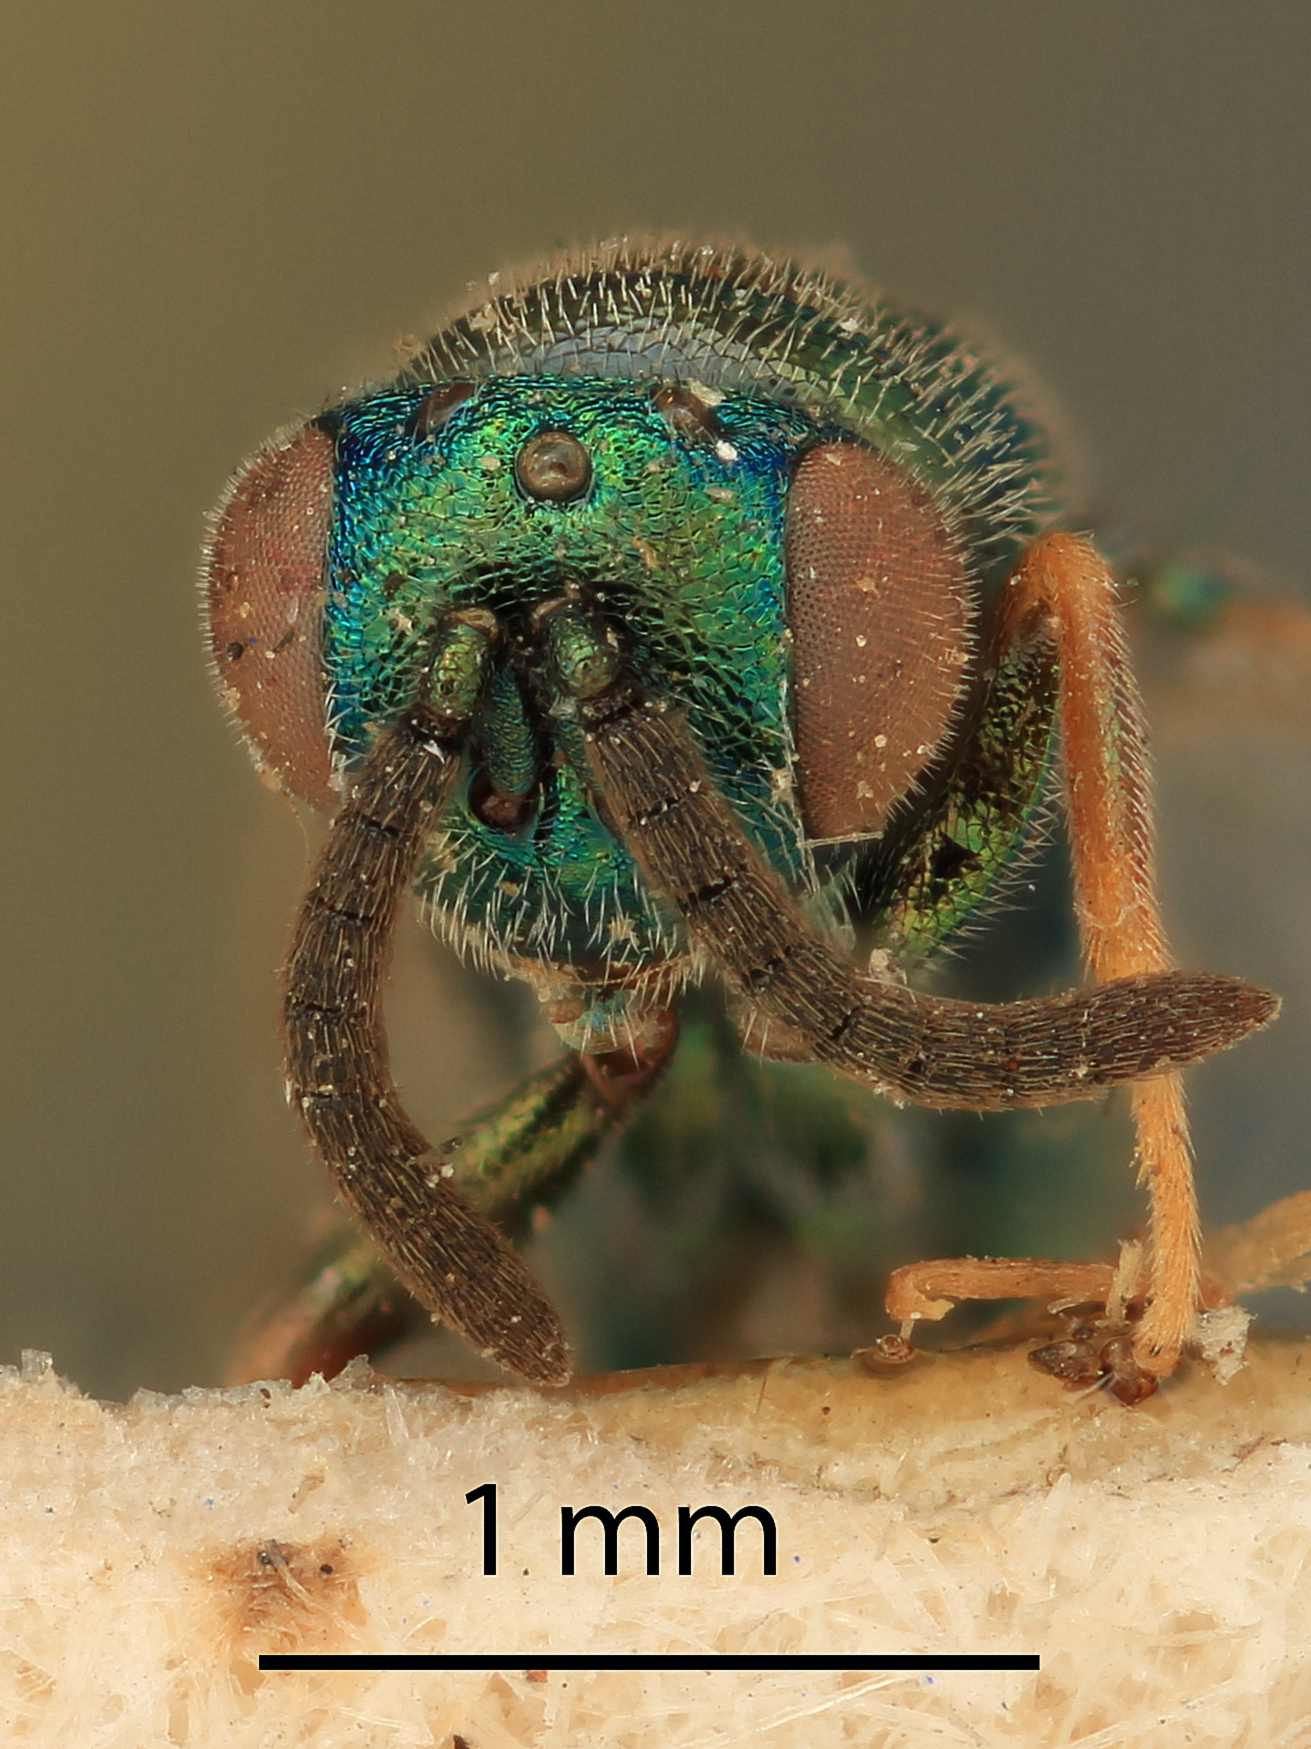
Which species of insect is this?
Monodontomerus viridiscapus
